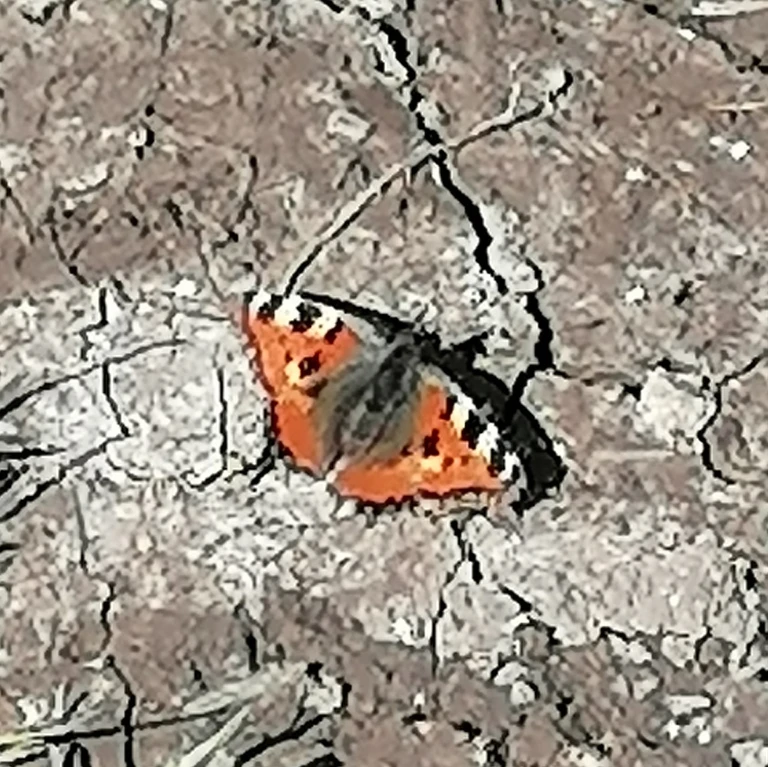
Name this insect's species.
Aglais urticae
